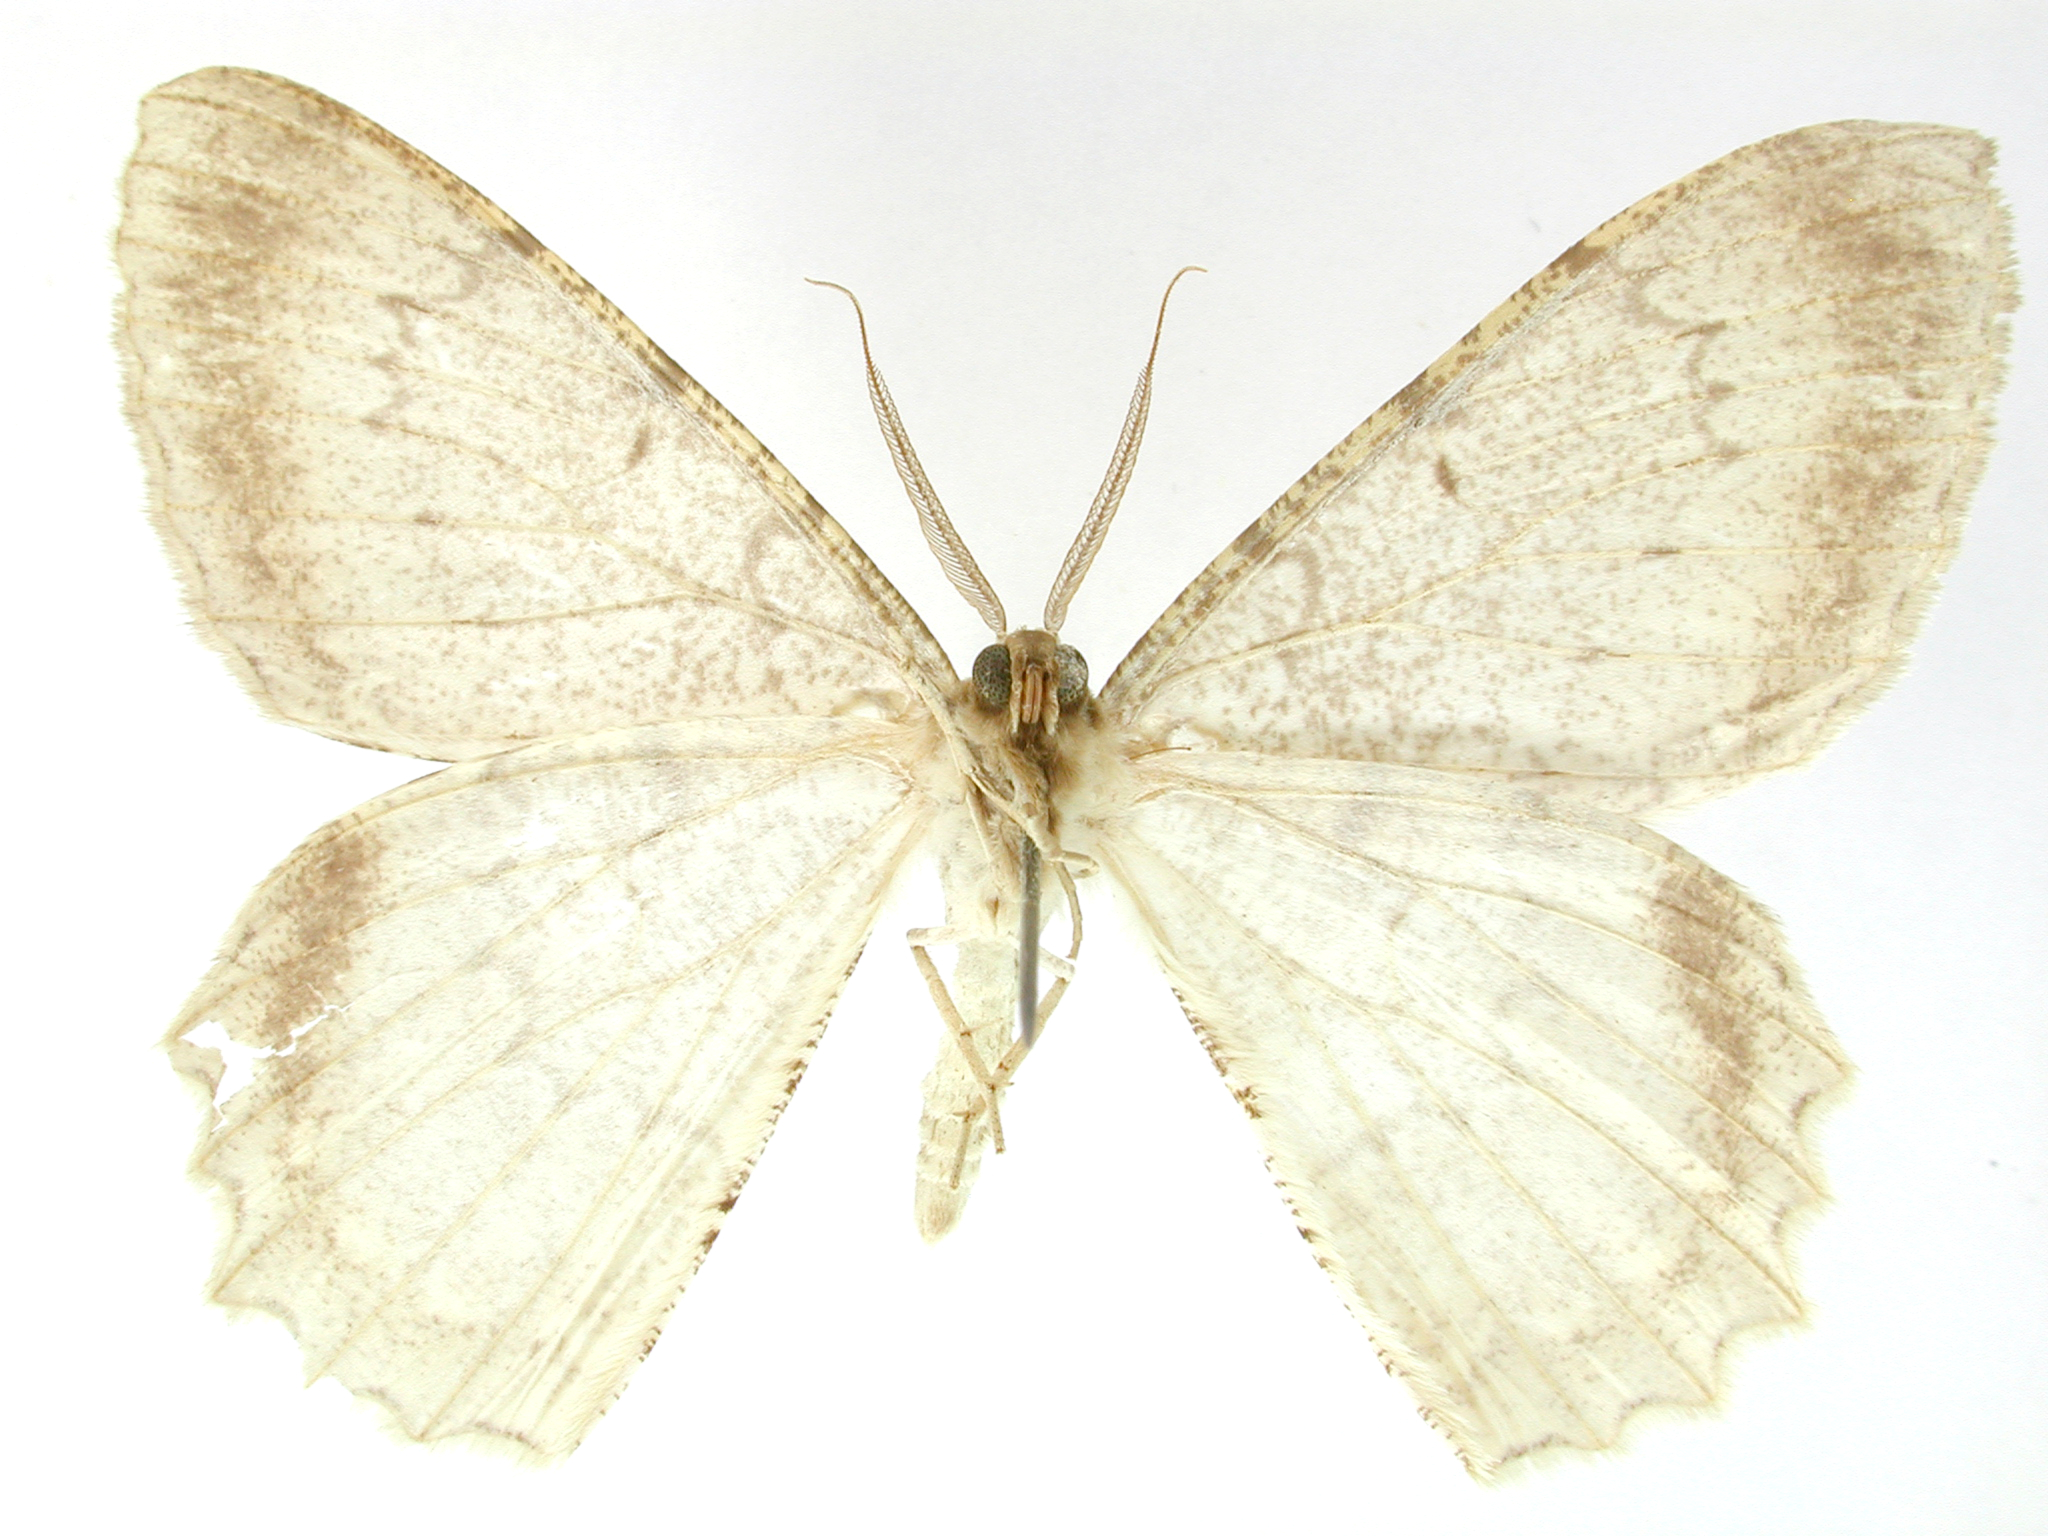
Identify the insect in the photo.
Bronchelia akinaria
